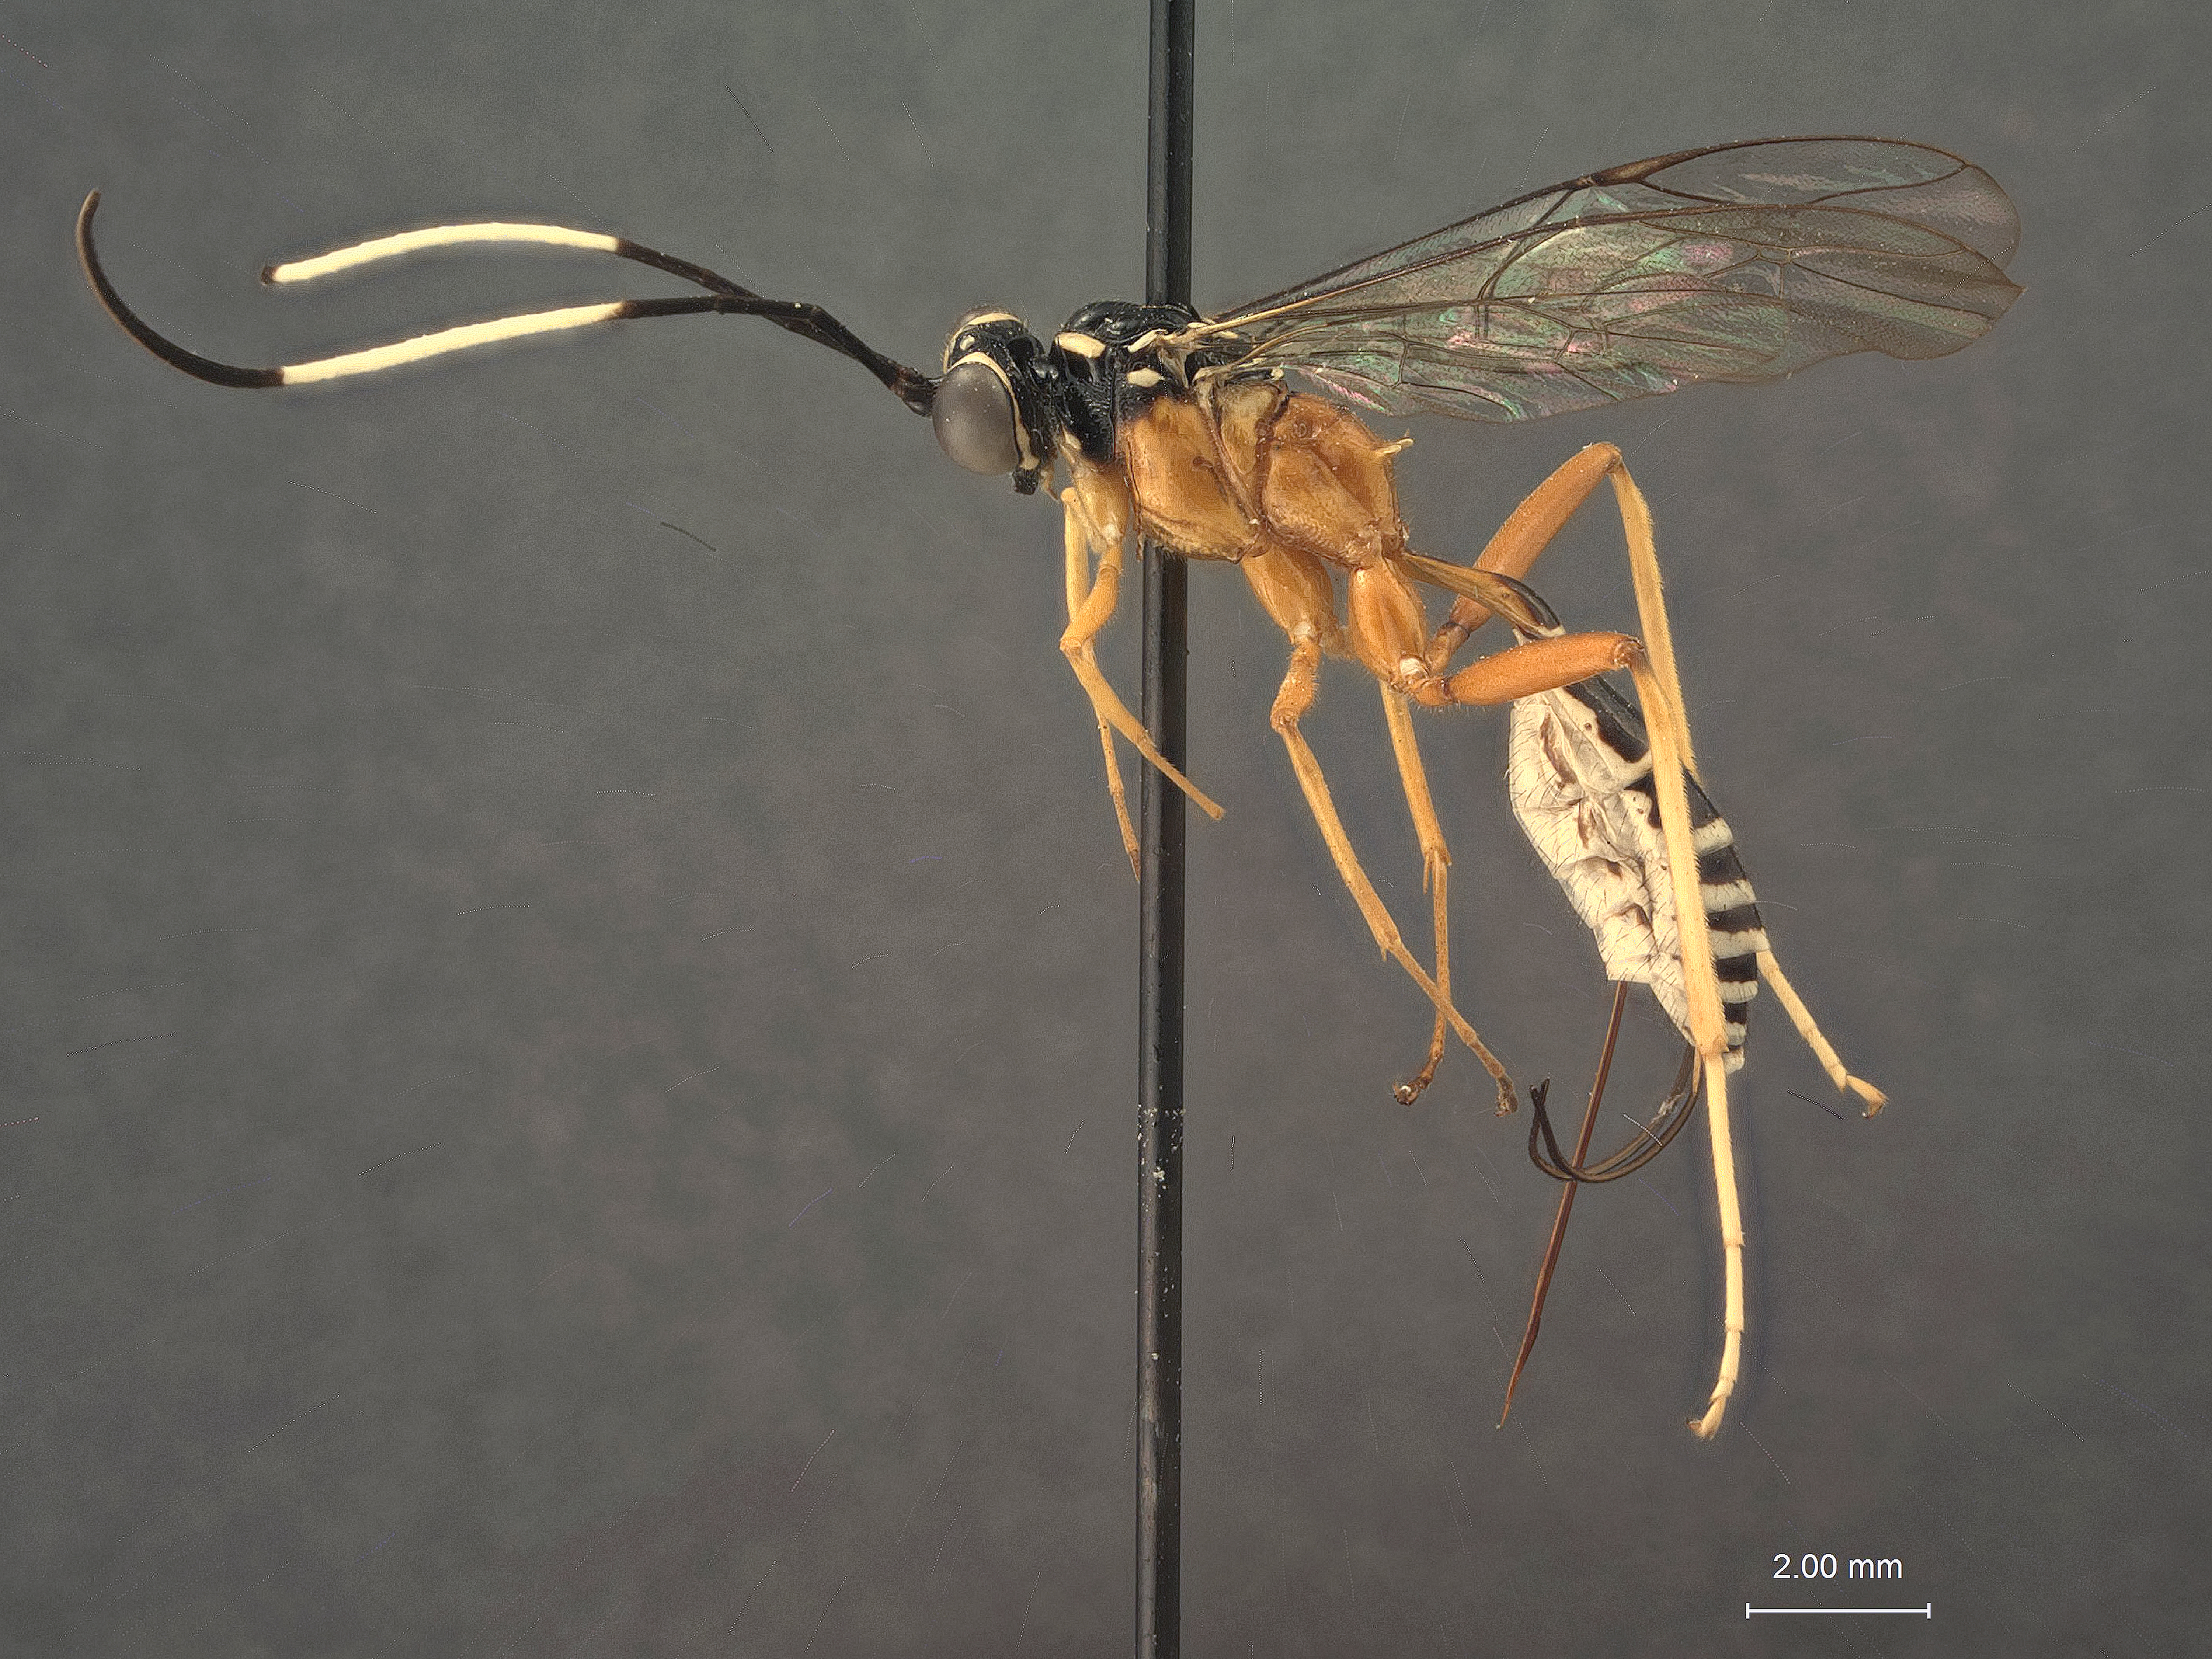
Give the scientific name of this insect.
Polycyrtus manni
